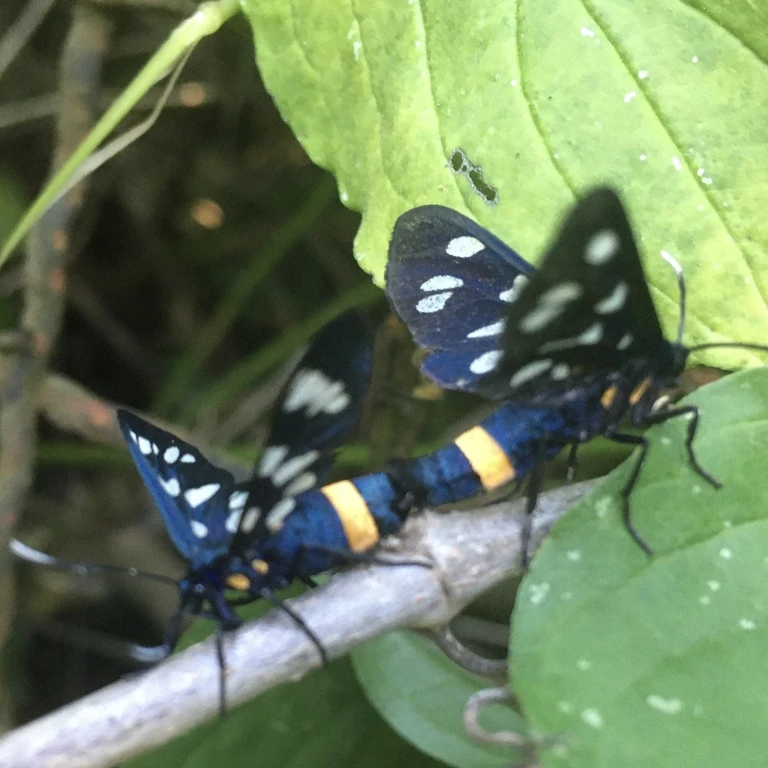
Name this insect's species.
Amata phegea
